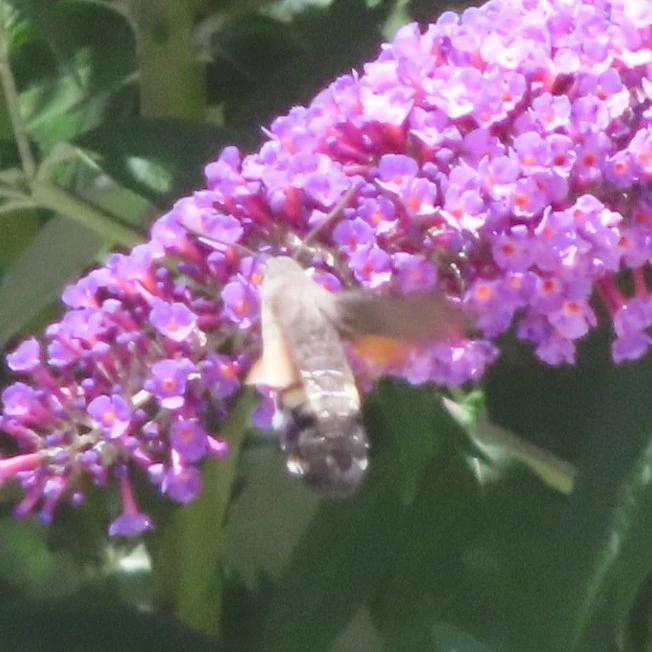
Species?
Macroglossum stellatarum
